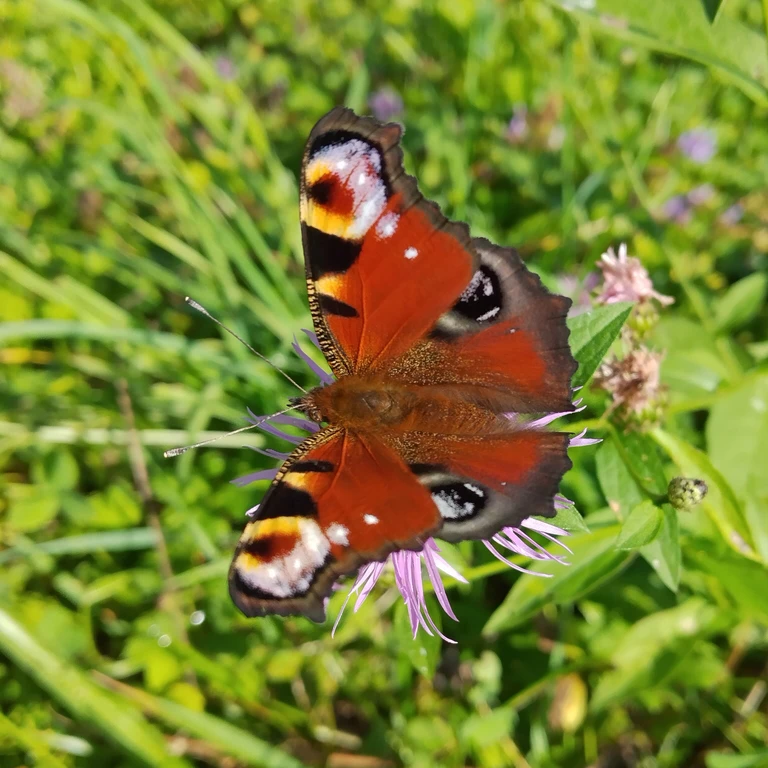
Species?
Aglais io
